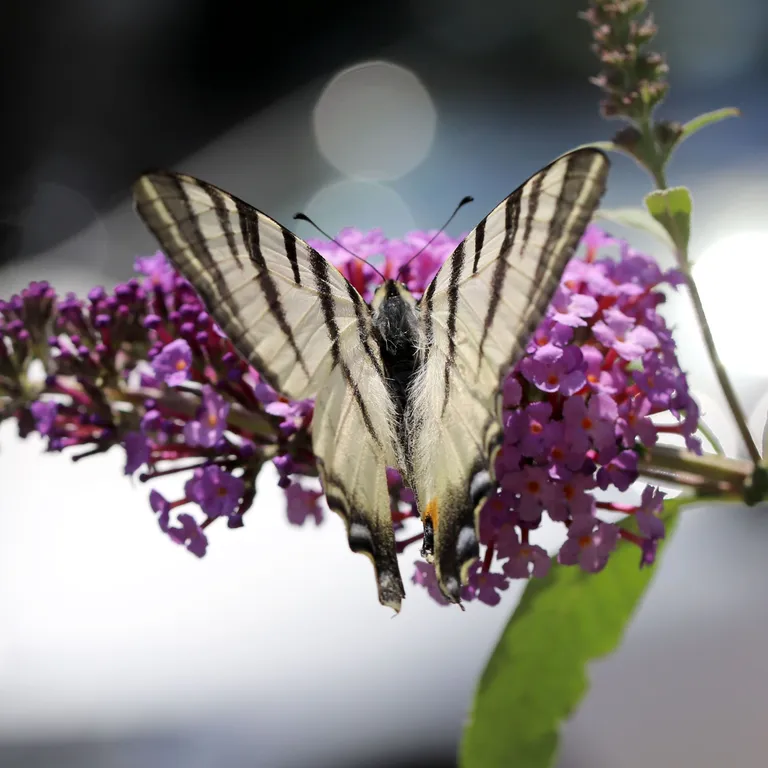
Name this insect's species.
Iphiclides podalirius
